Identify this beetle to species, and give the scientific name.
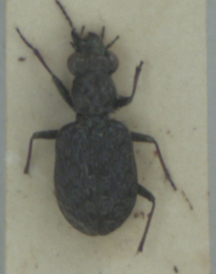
Elaphrus cupreus
